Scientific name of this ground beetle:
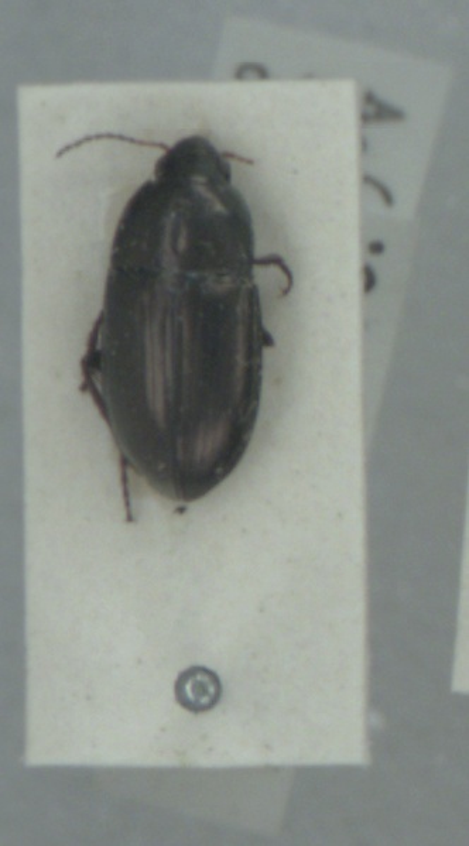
Amara aenea
